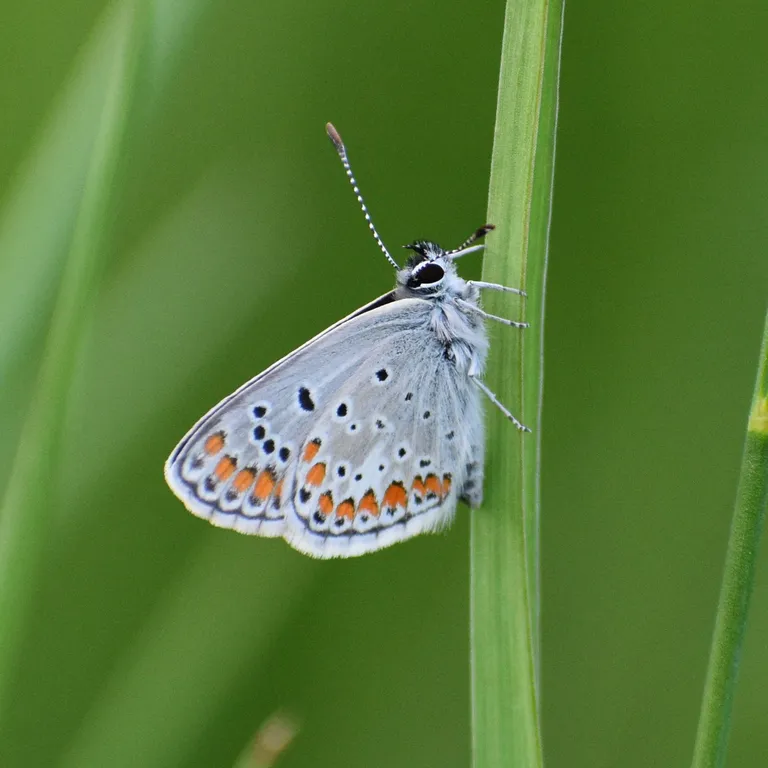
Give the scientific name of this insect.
Aricia agestis/artaxerxes
